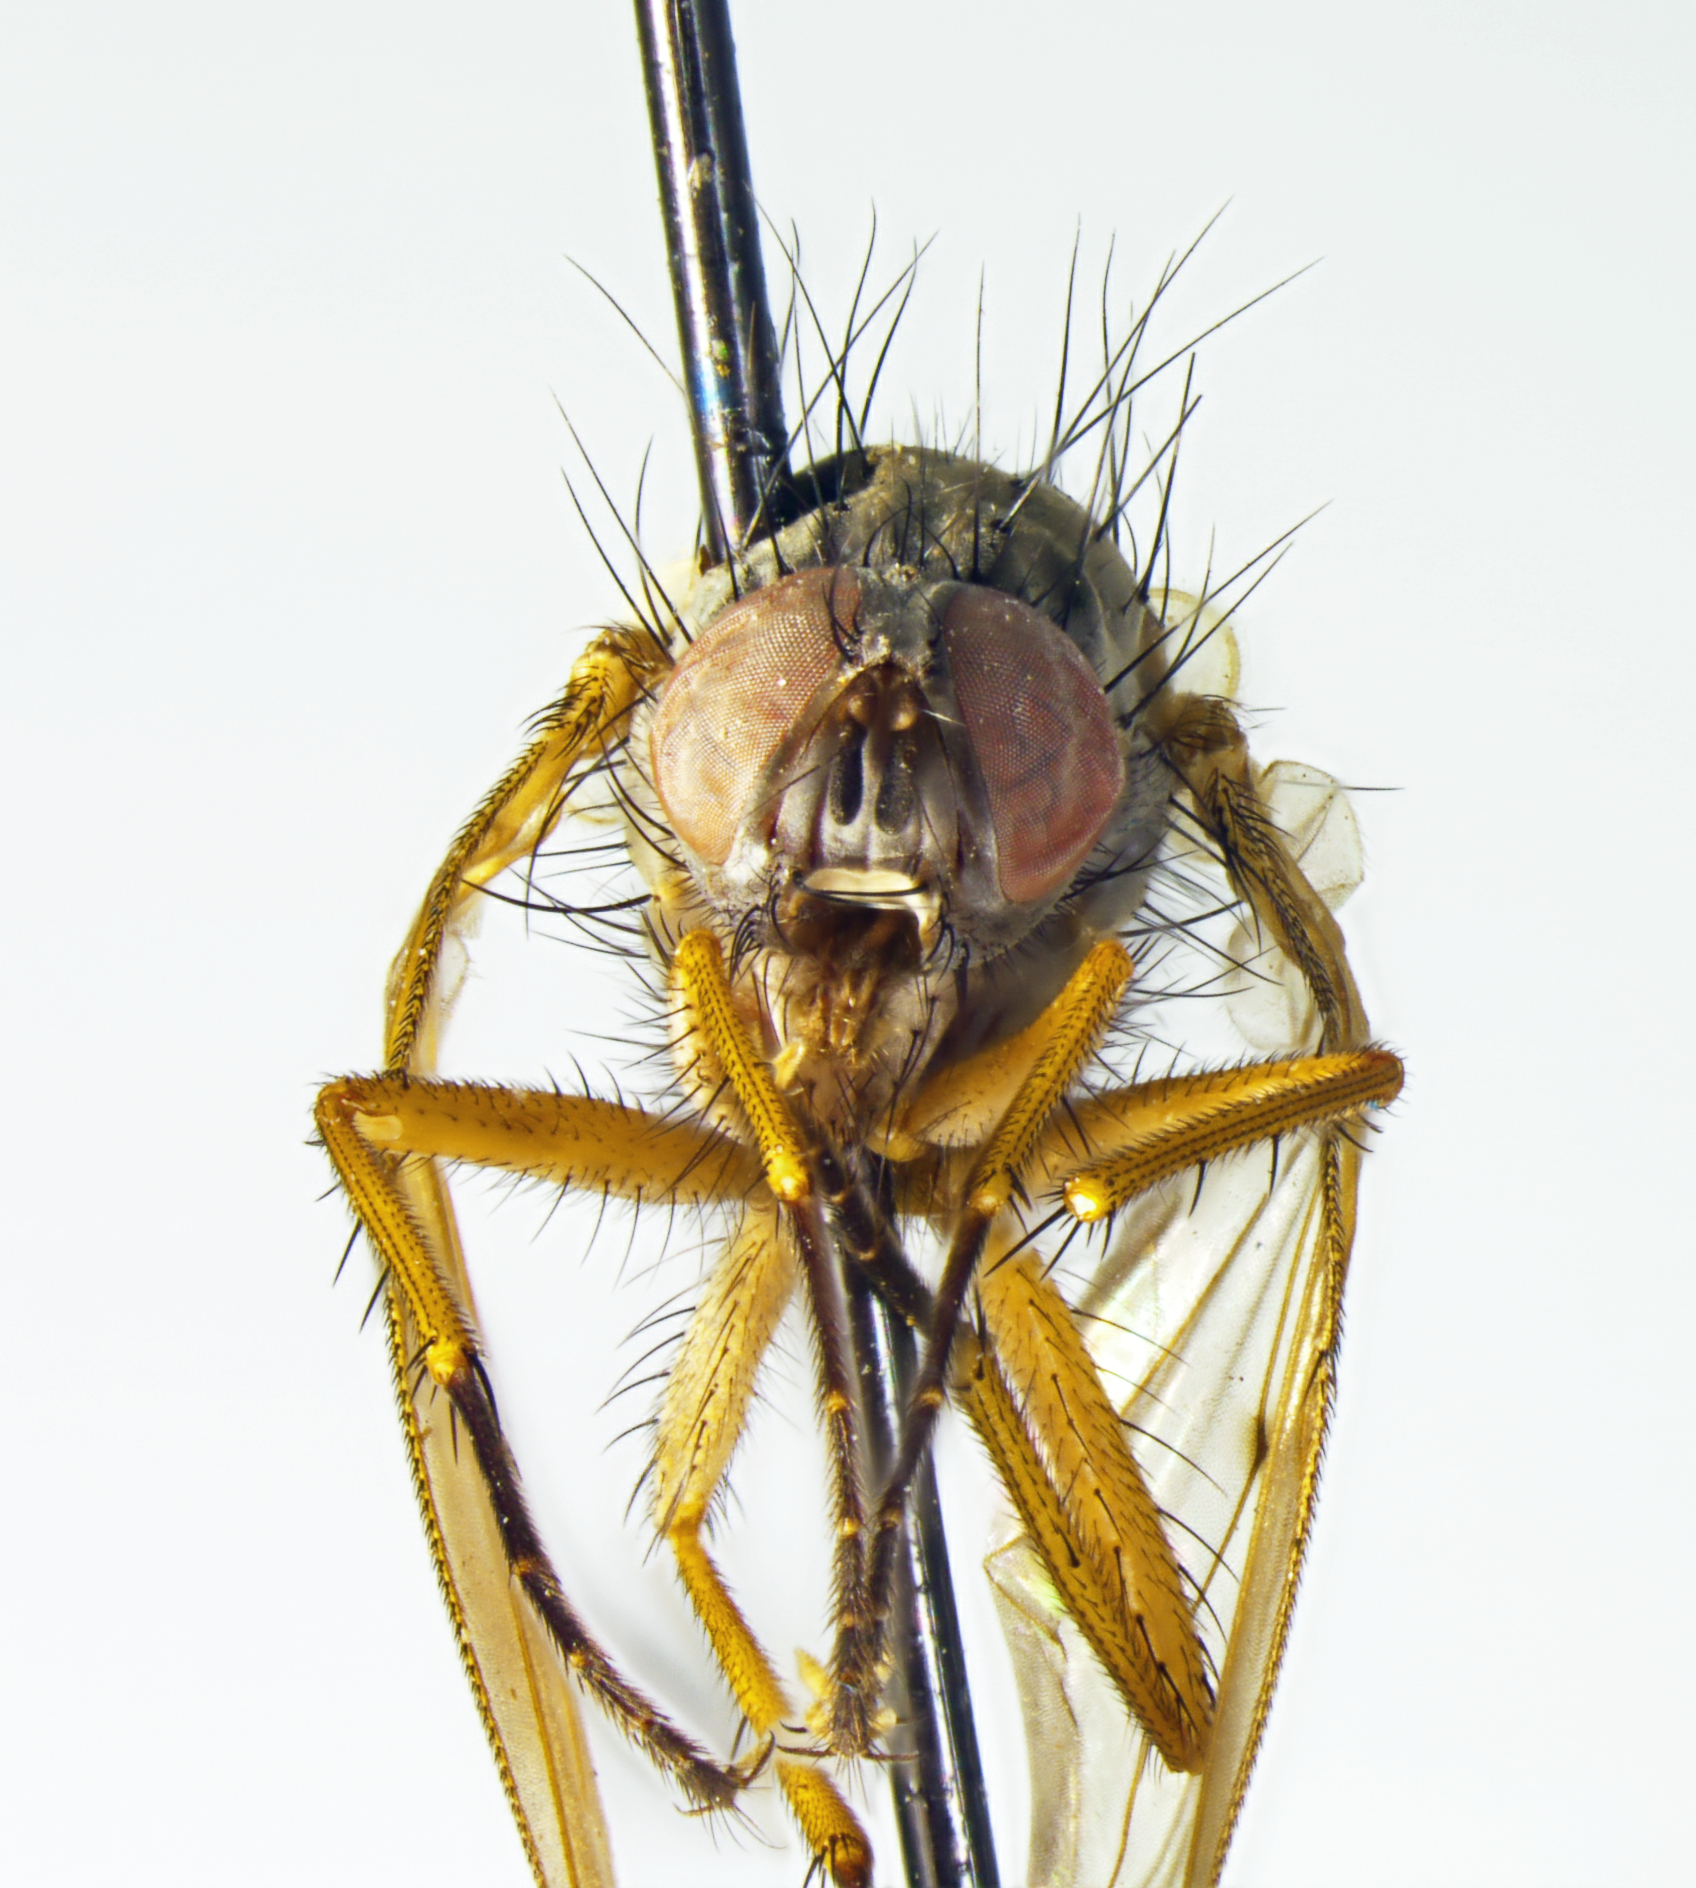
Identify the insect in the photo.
Helina acrosticalis
